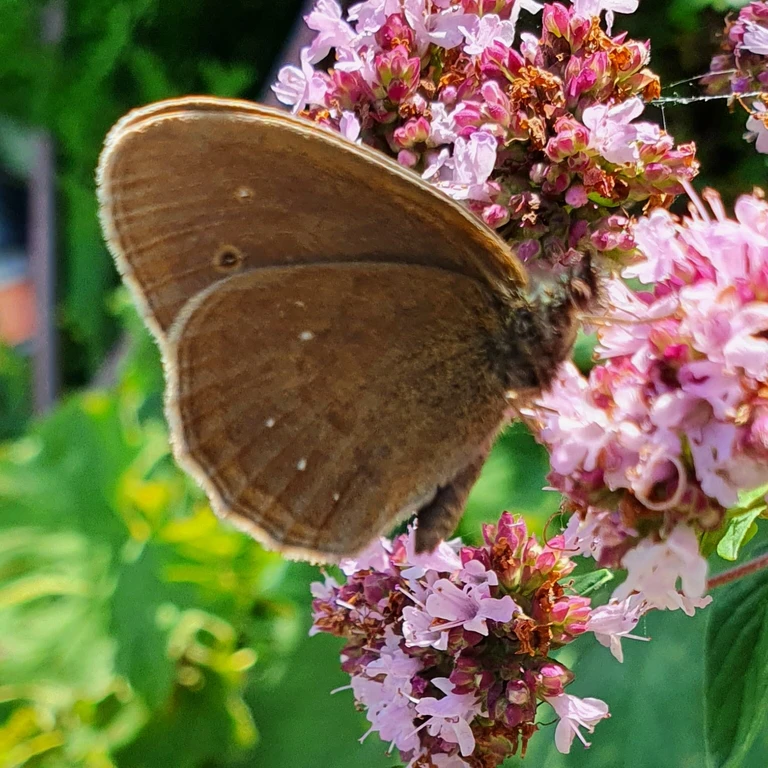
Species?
Aphantopus hyperantus
